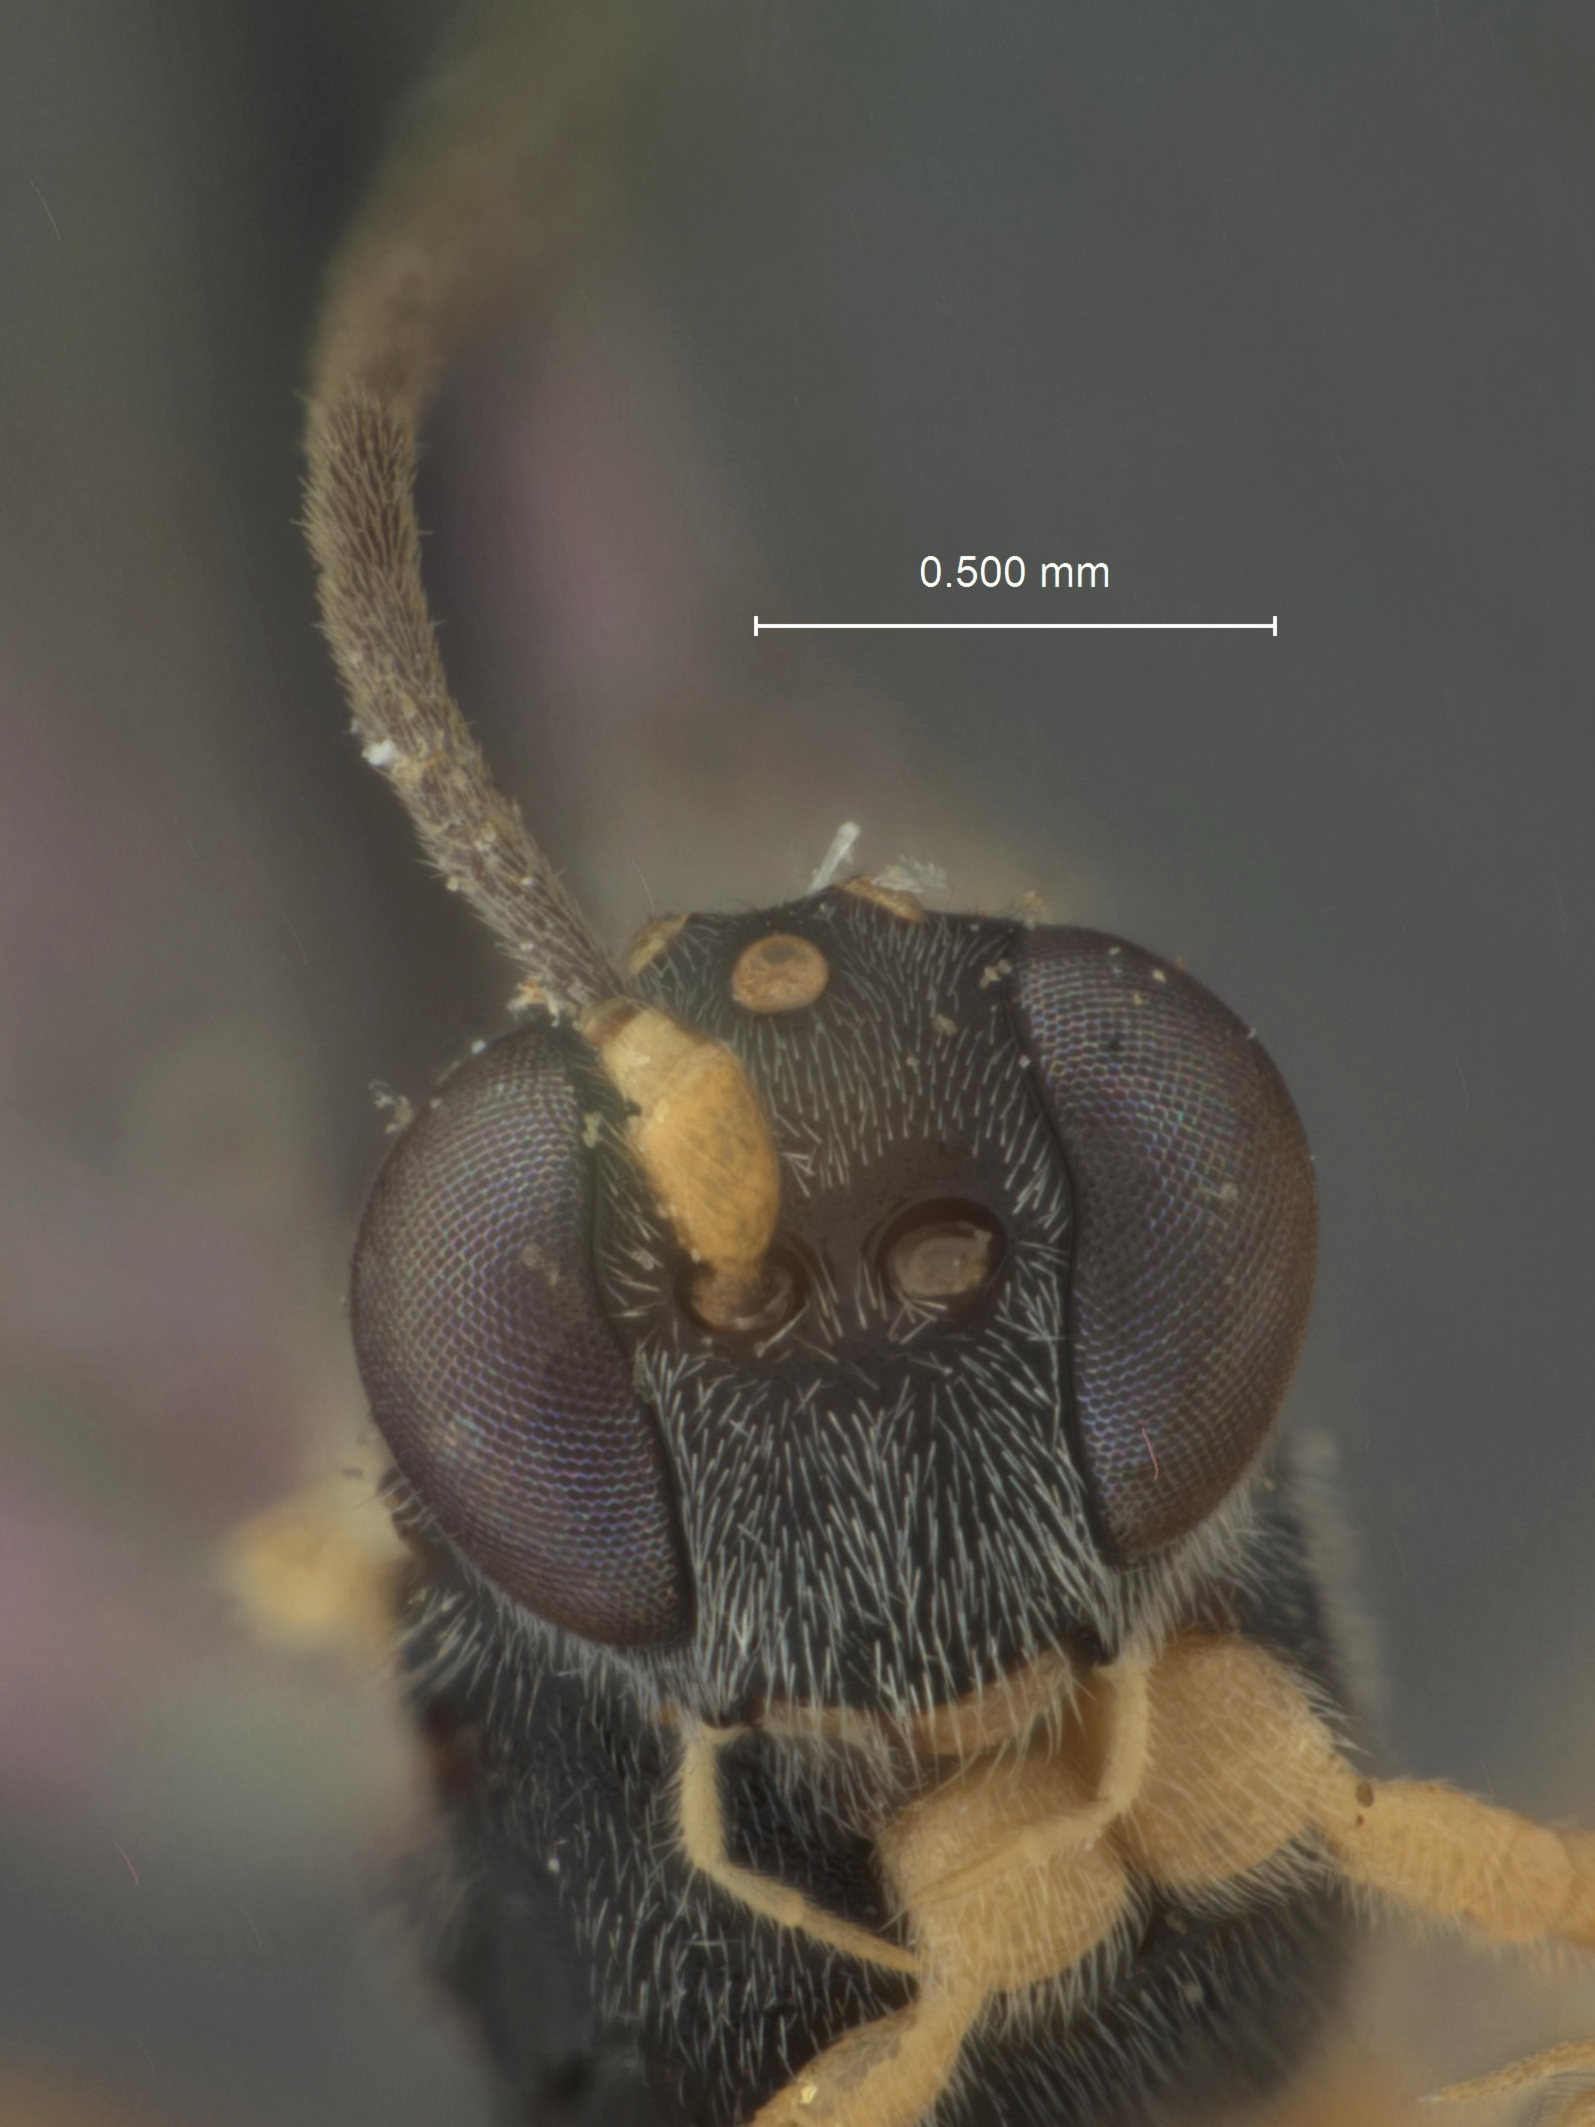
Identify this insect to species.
Thymaris slingerlandana
